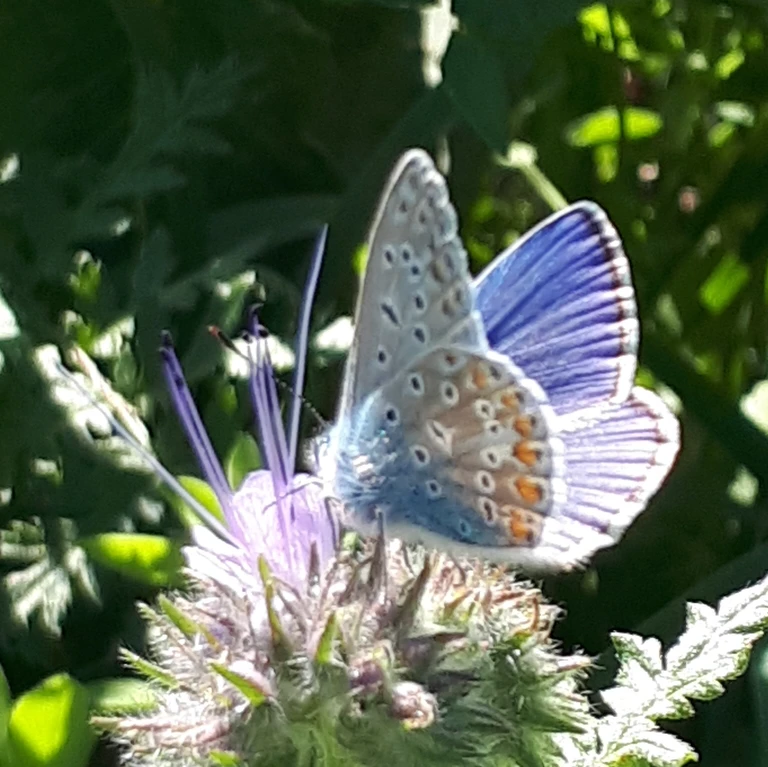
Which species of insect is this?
Polyommatus icarus
